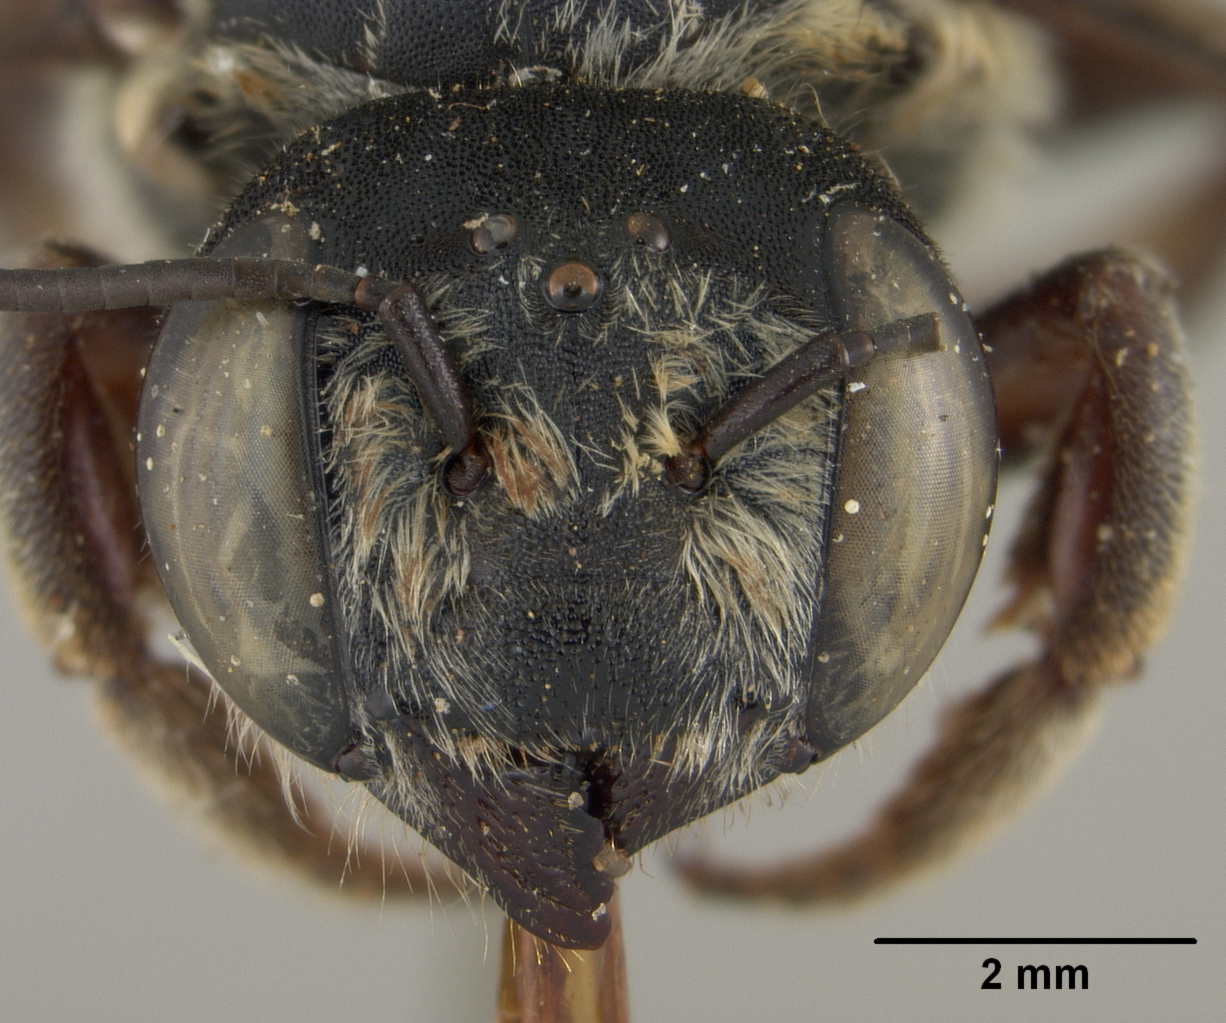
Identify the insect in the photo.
Megachile megagyna
